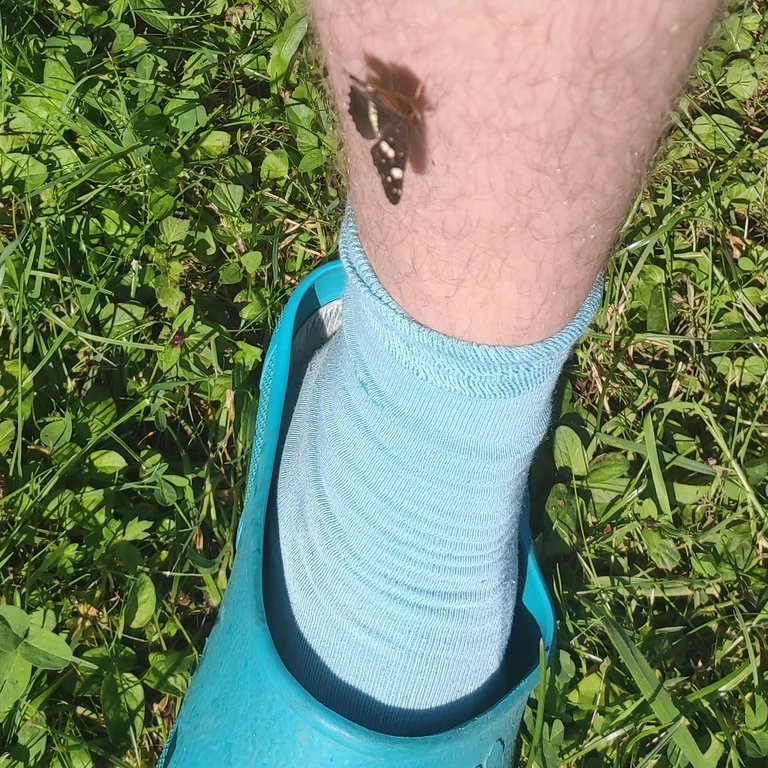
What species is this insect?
Araschnia levana
